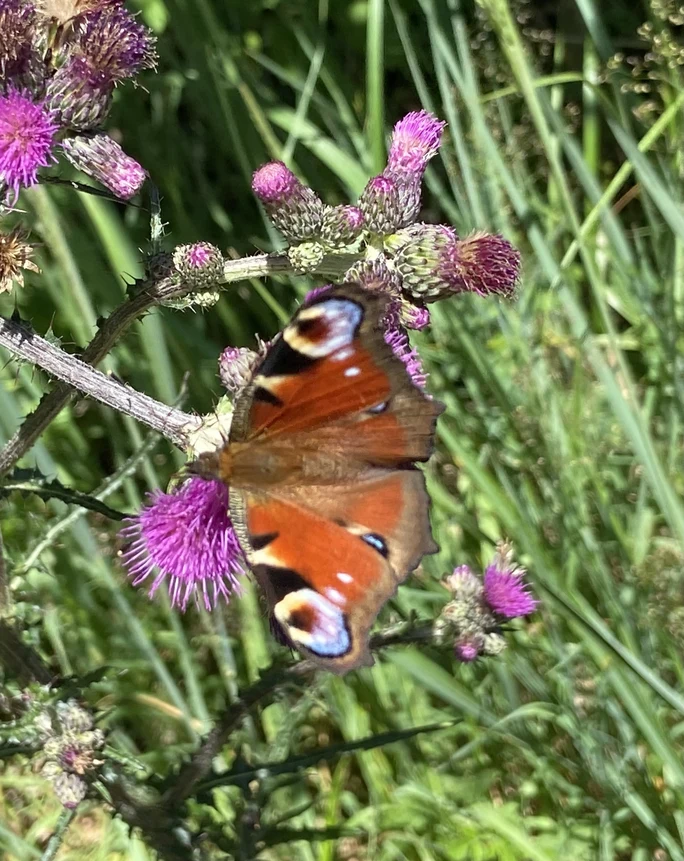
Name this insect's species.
Aglais io
